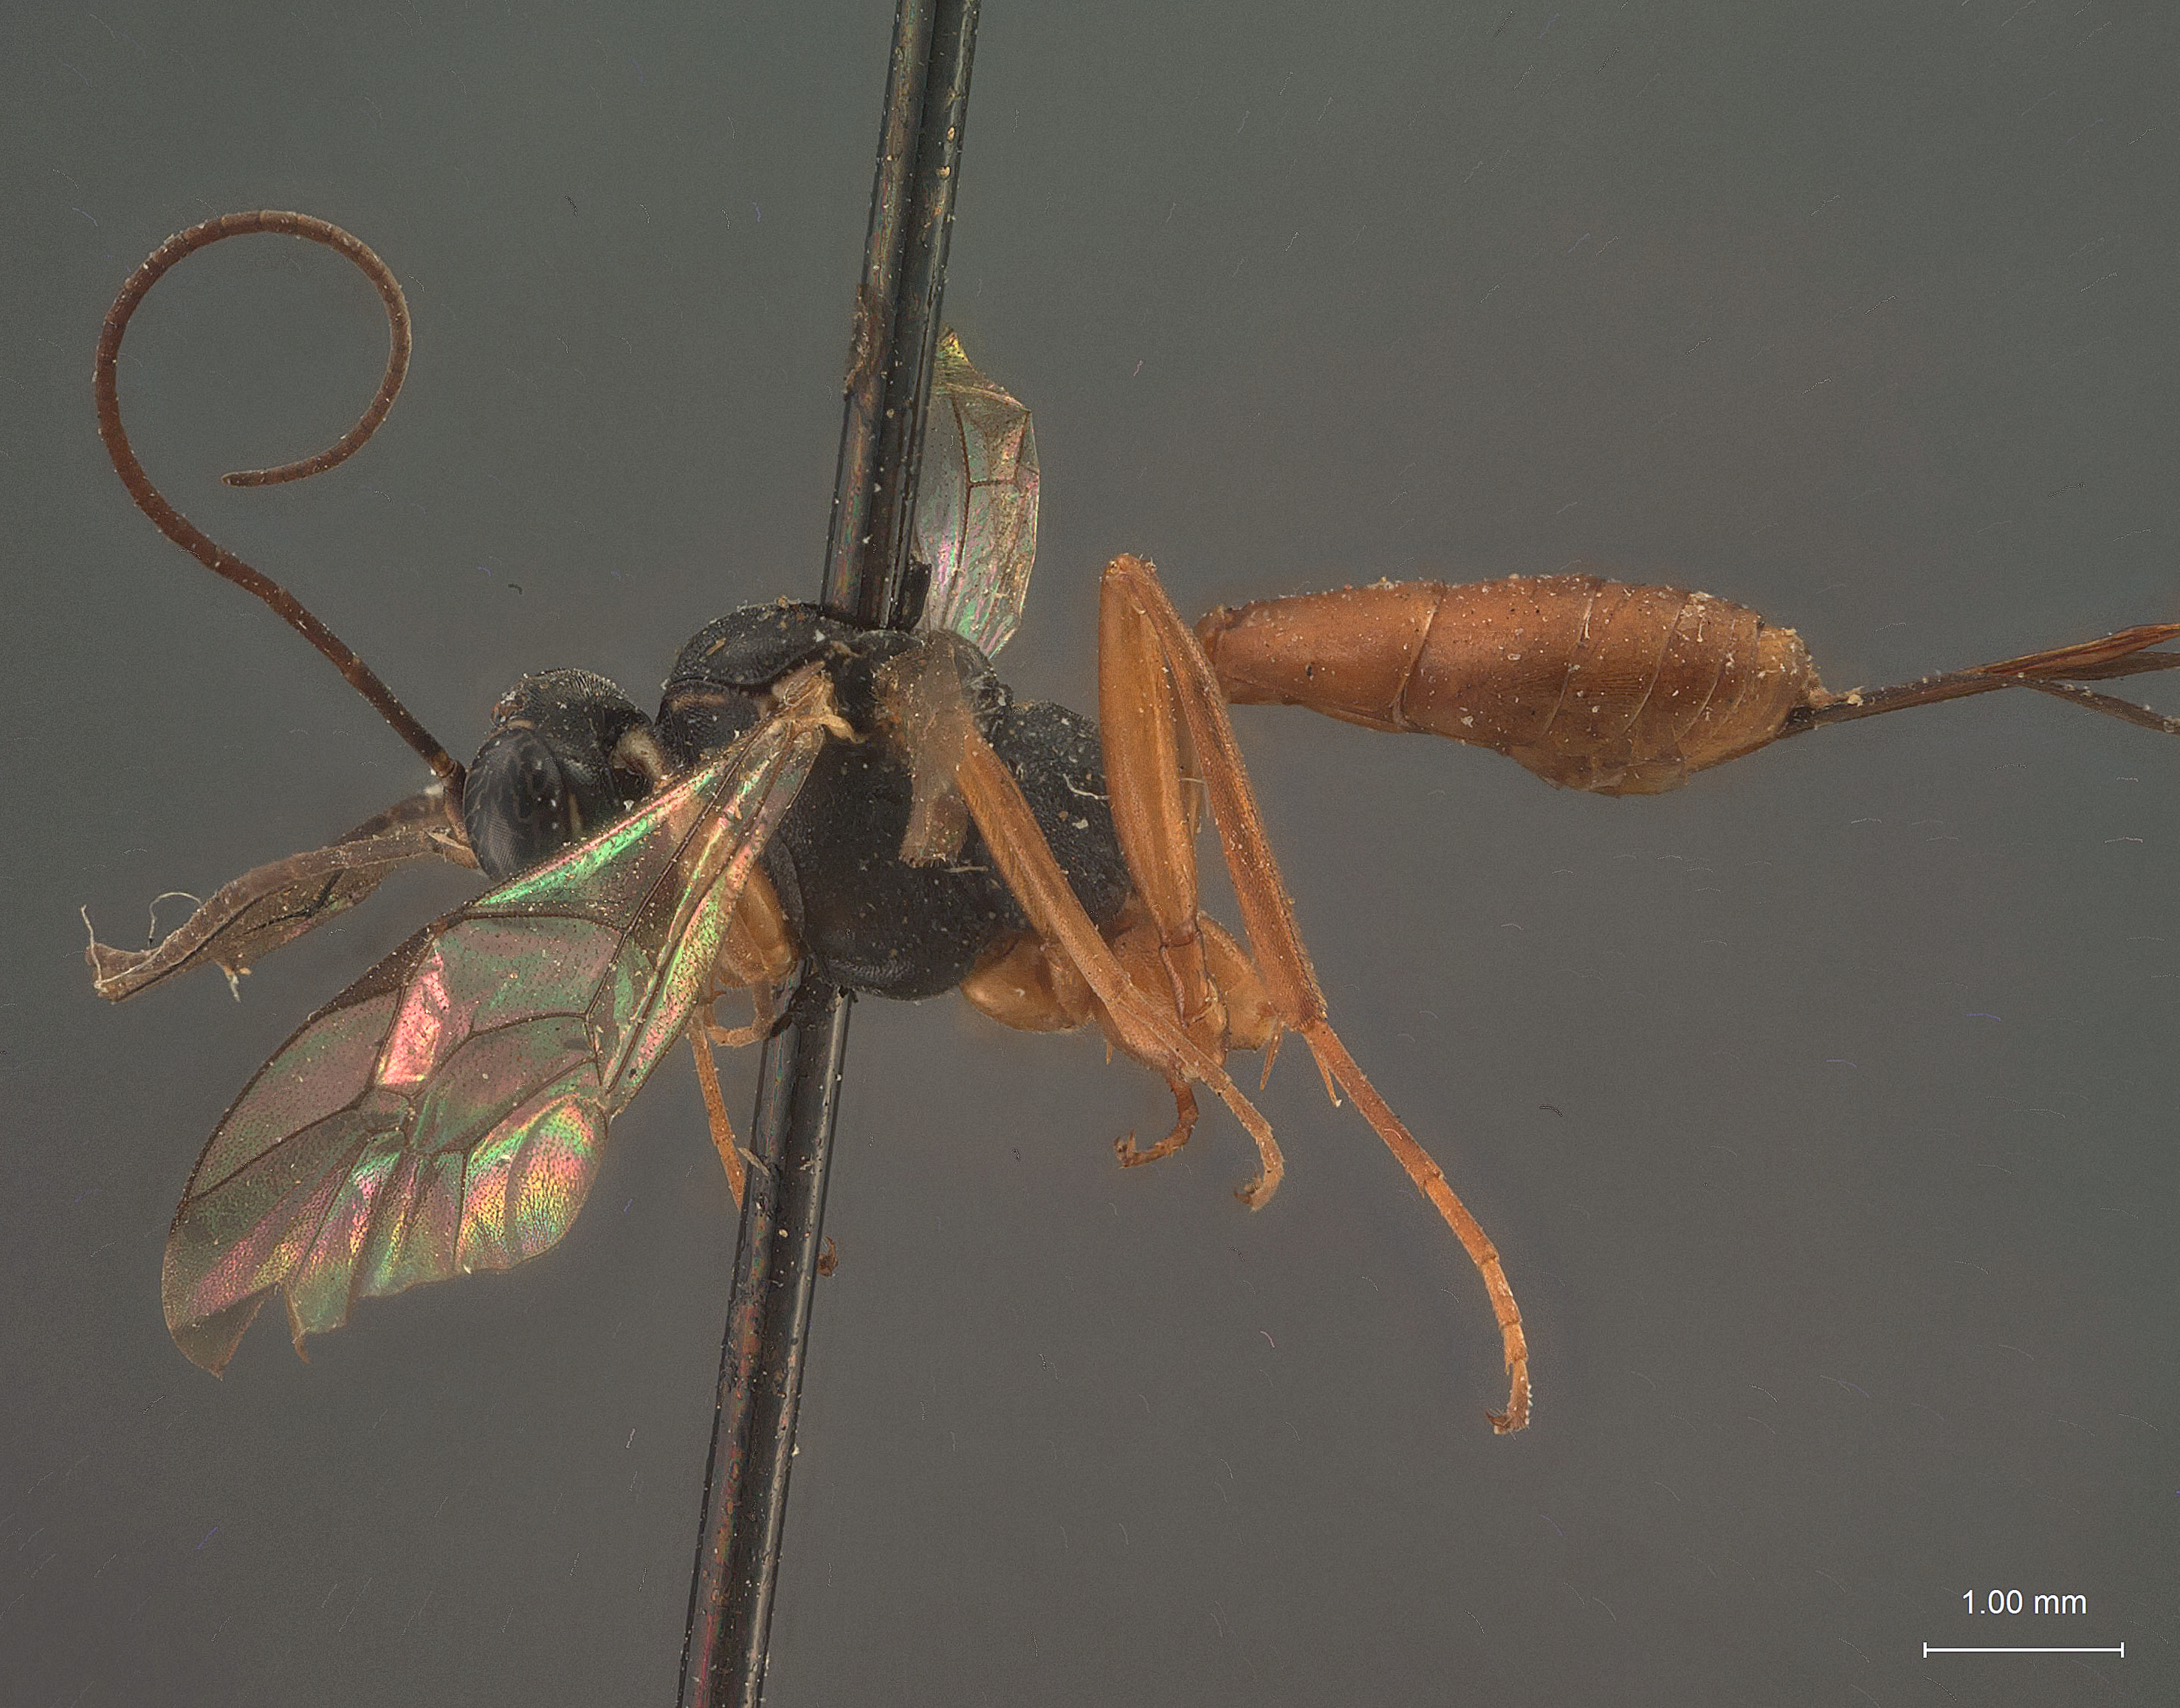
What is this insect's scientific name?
Cryptus ocellaris
